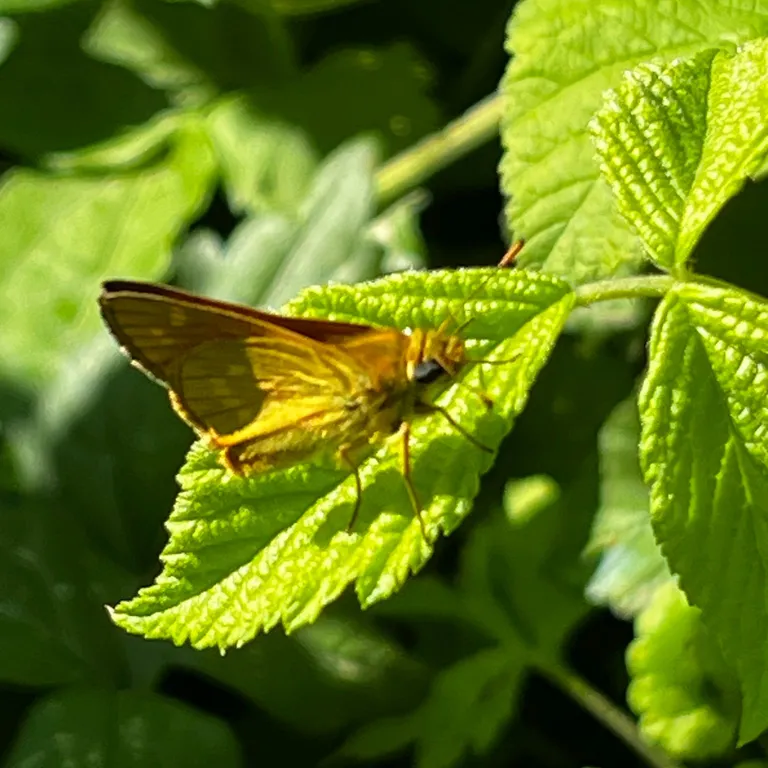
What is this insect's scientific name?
Ochlodes sylvanus (also Ochlodes venata)
